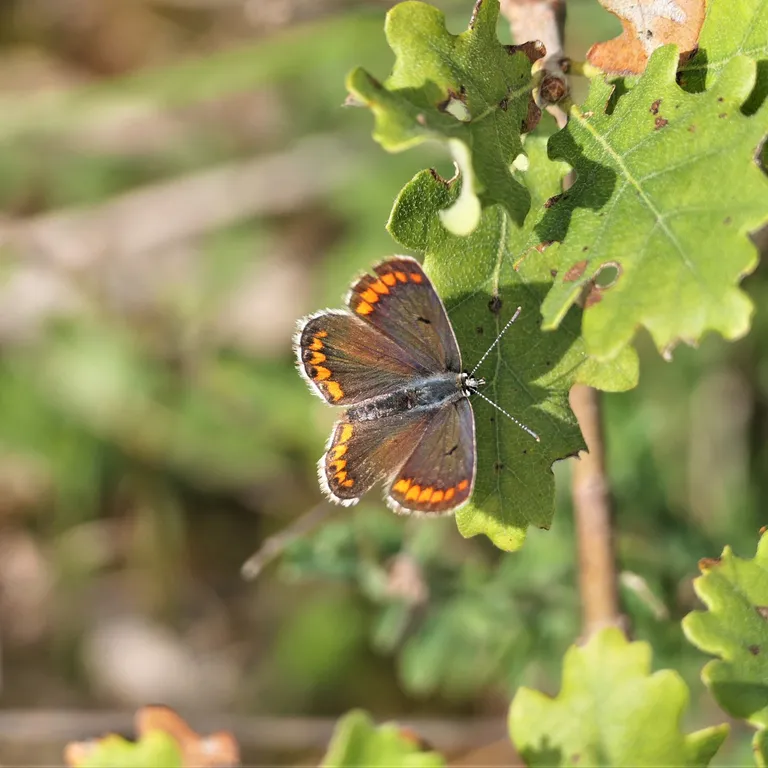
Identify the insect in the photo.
Aricia agestis/artaxerxes
